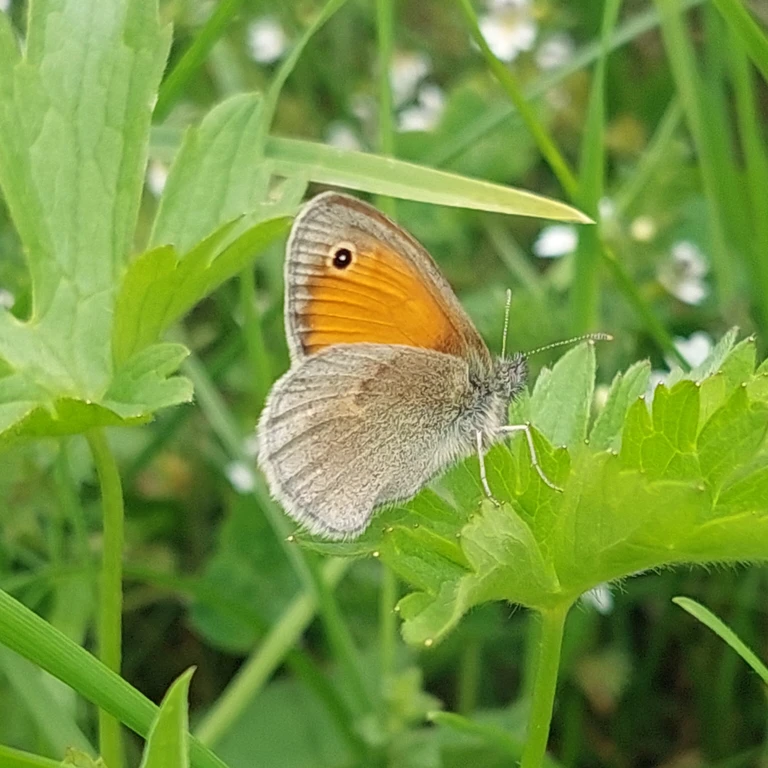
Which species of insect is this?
Coenonympha pamphilus
